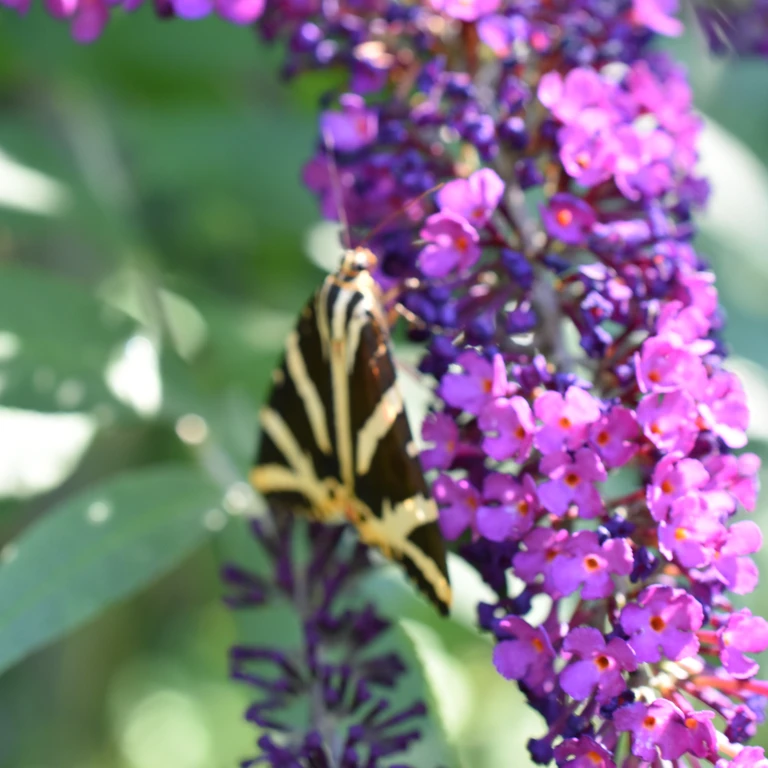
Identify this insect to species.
Euplagia quadripunctaria
